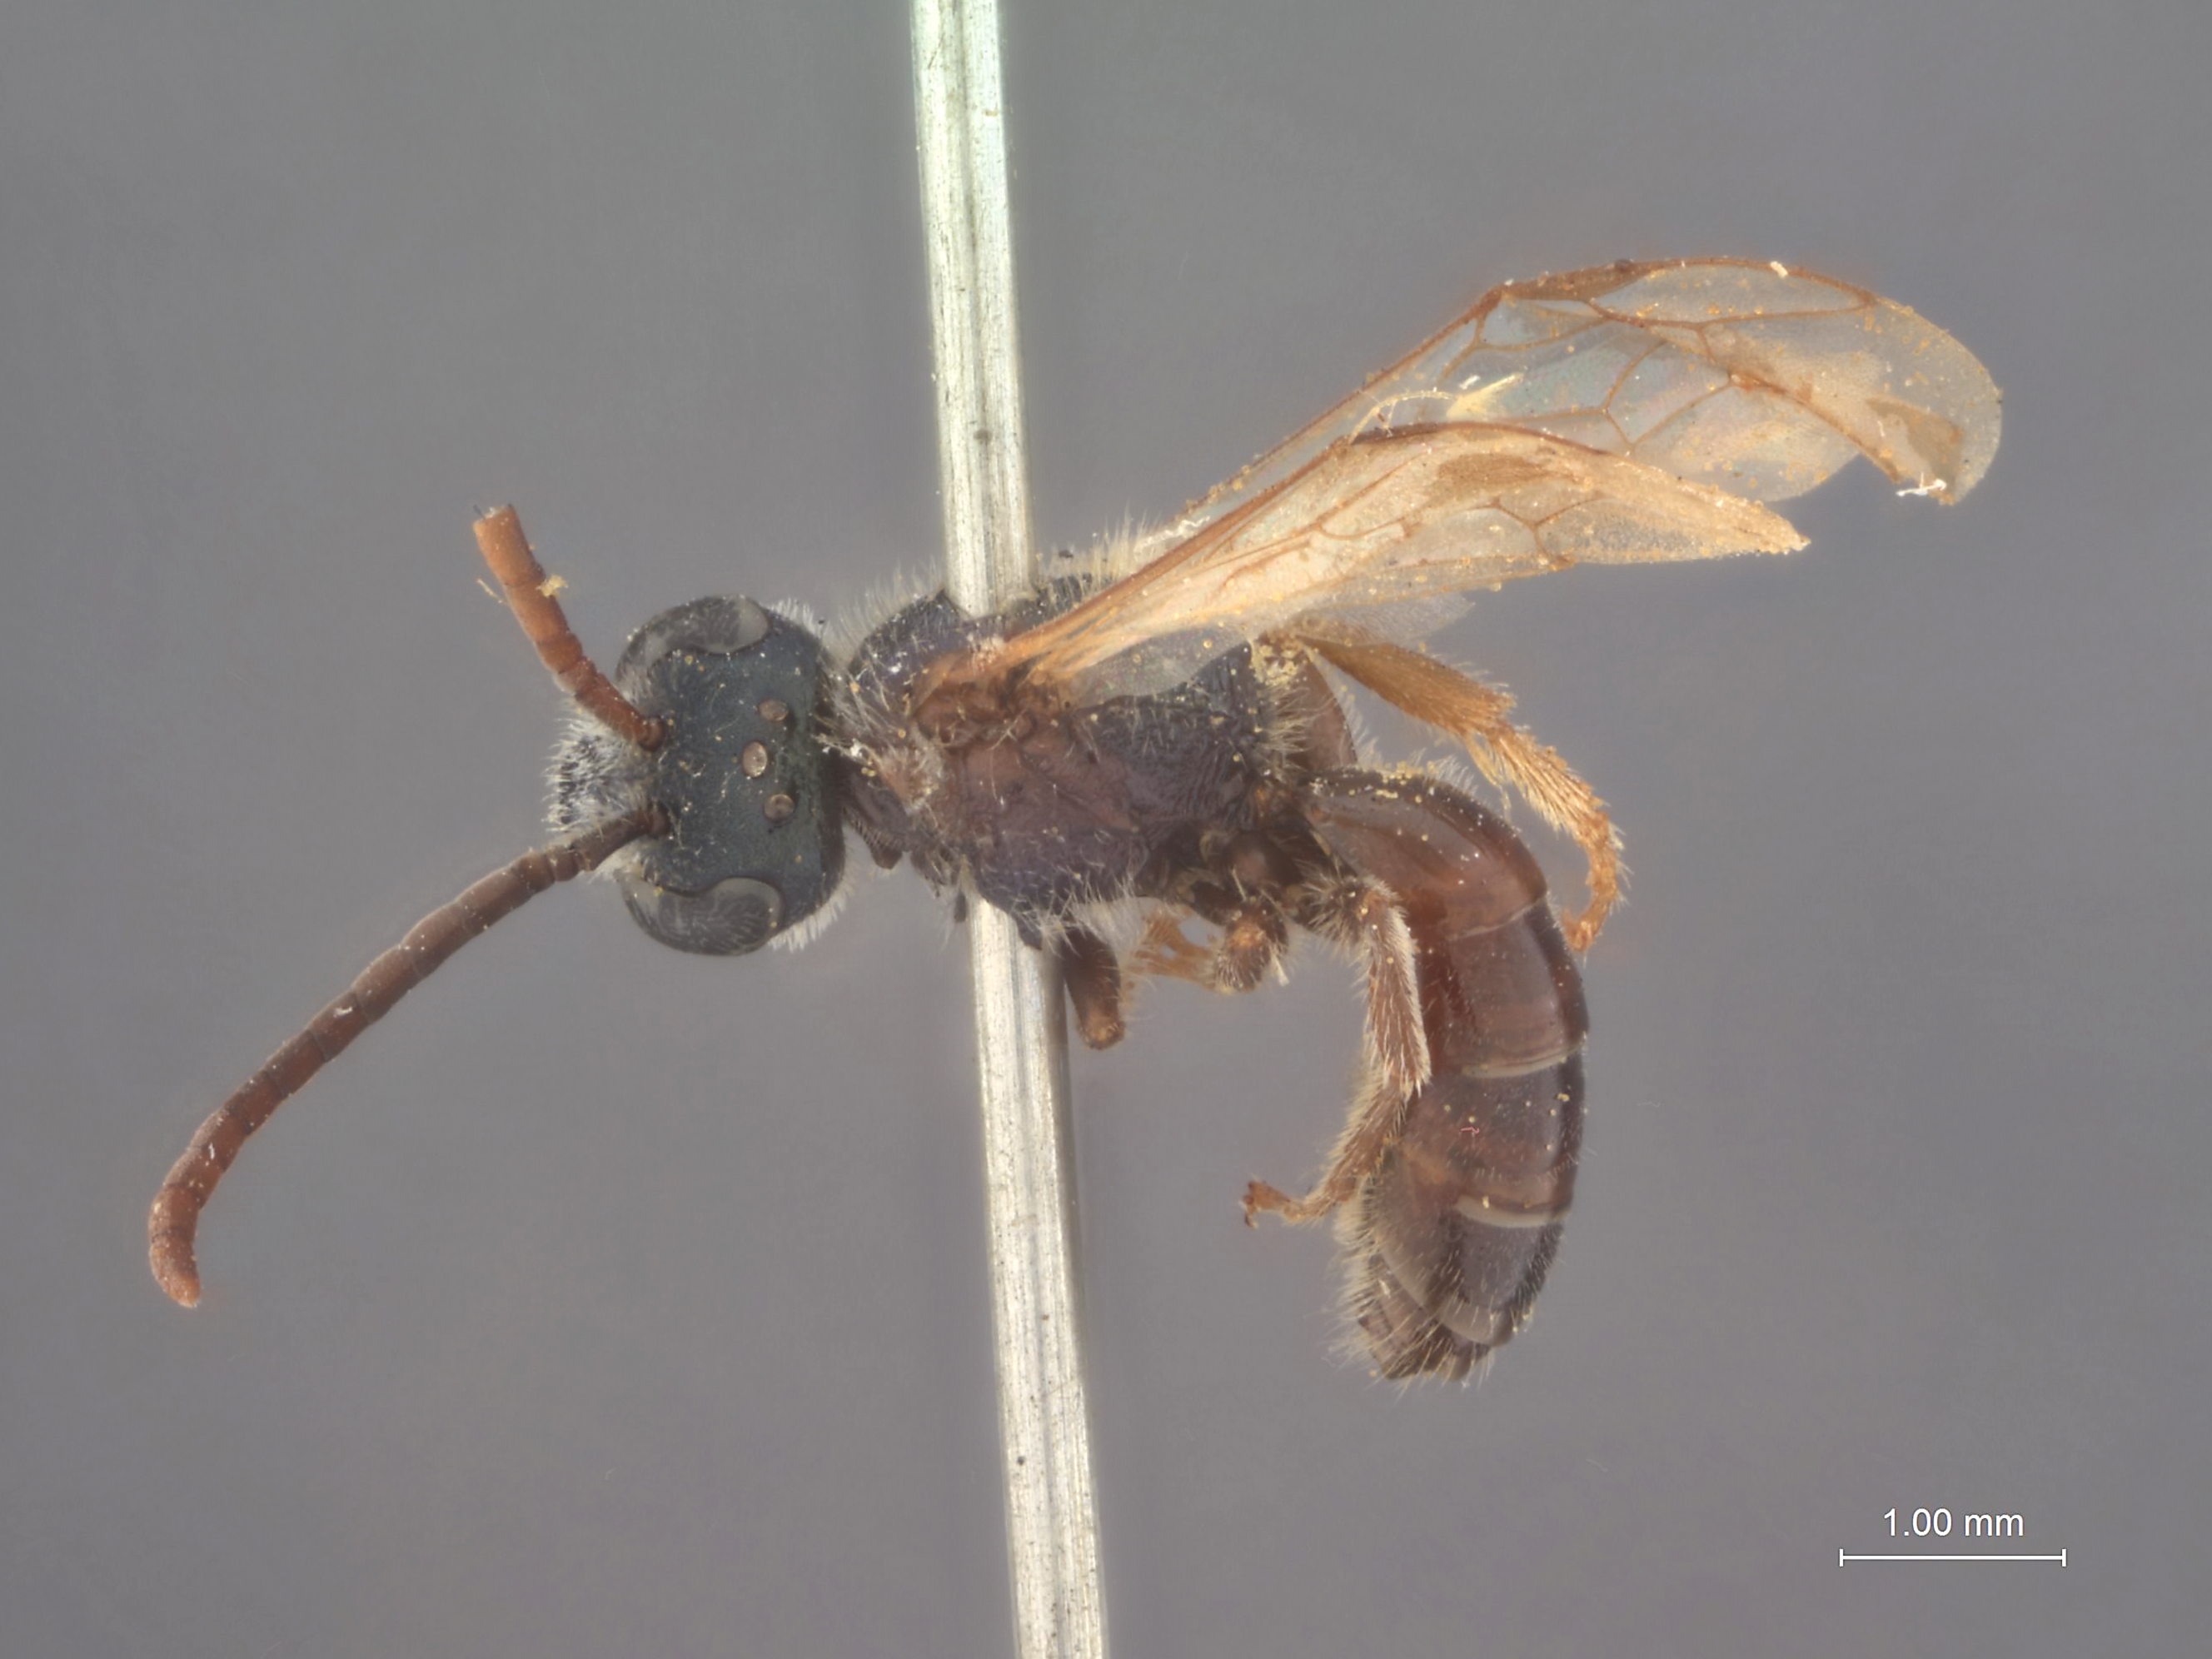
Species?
Halictus abundus
